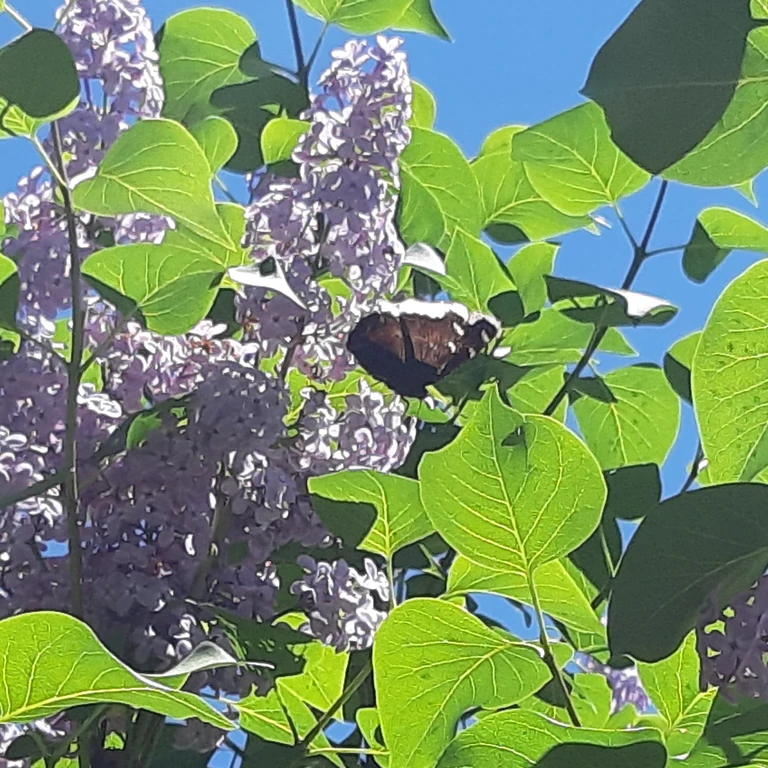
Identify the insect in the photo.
Nymphalis antiopa
